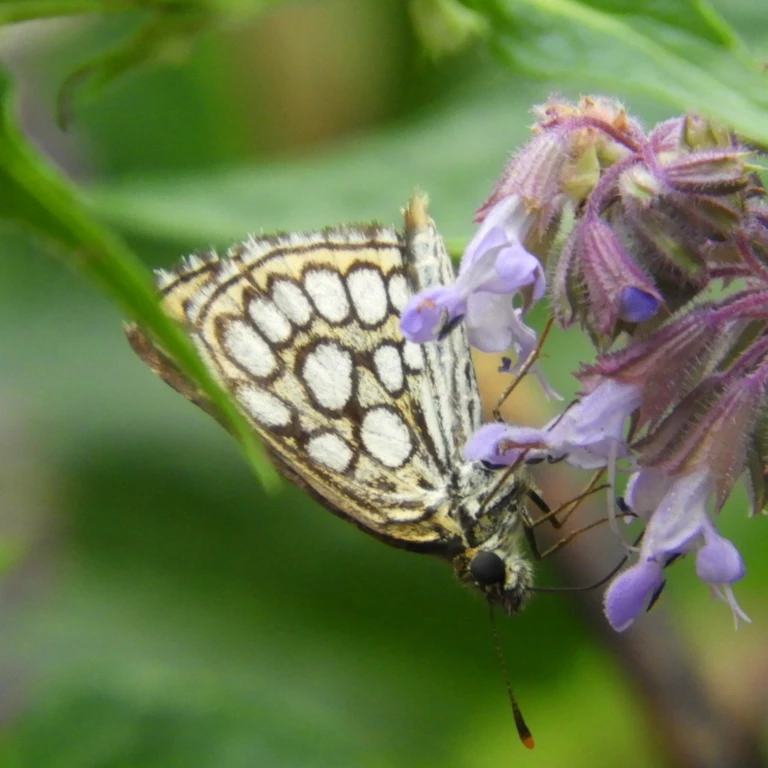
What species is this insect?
Heteropterus morpheus
